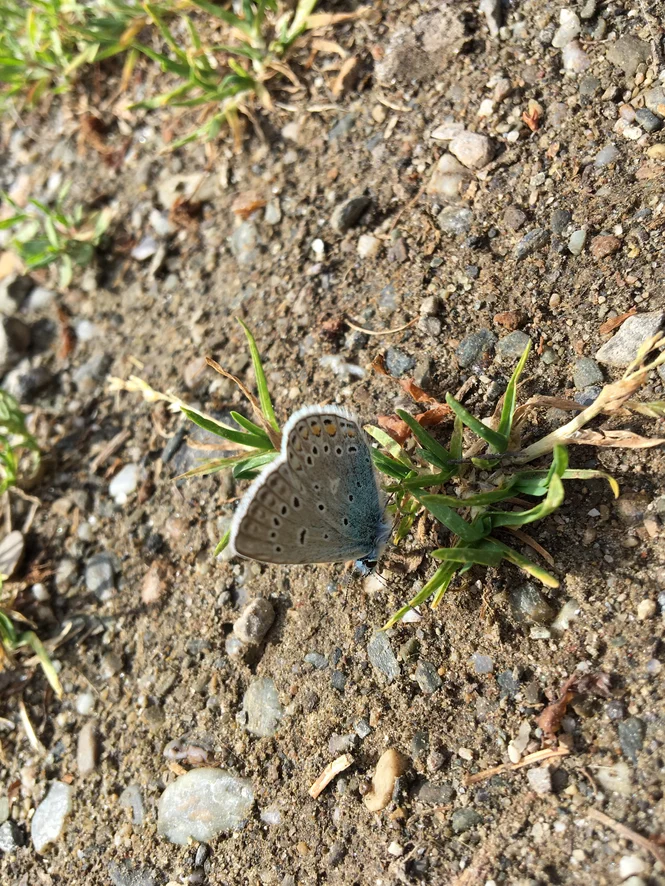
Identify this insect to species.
Polyommatus icarus
